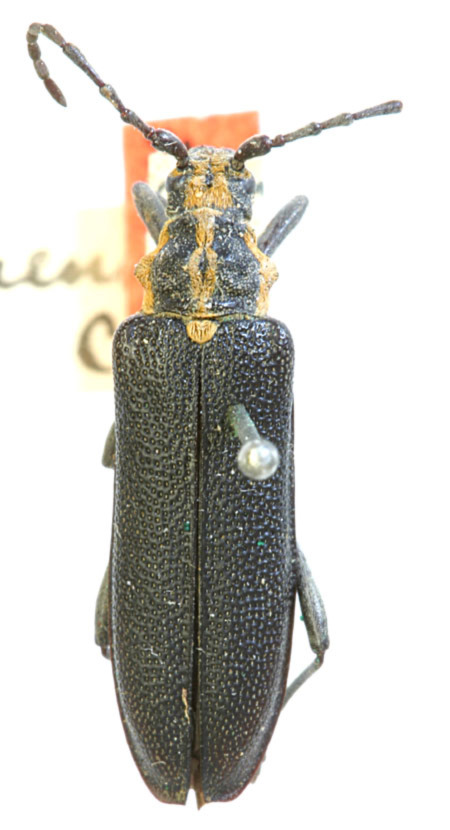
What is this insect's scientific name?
Pyrotrichus cribripennis (also Pyrotrichus vitticollis)
